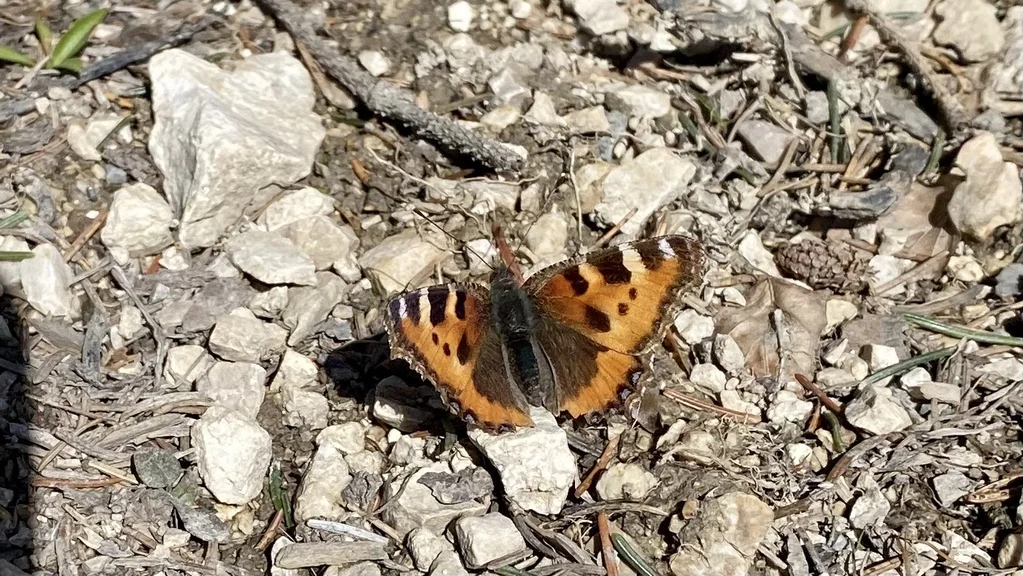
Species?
Aglais urticae
